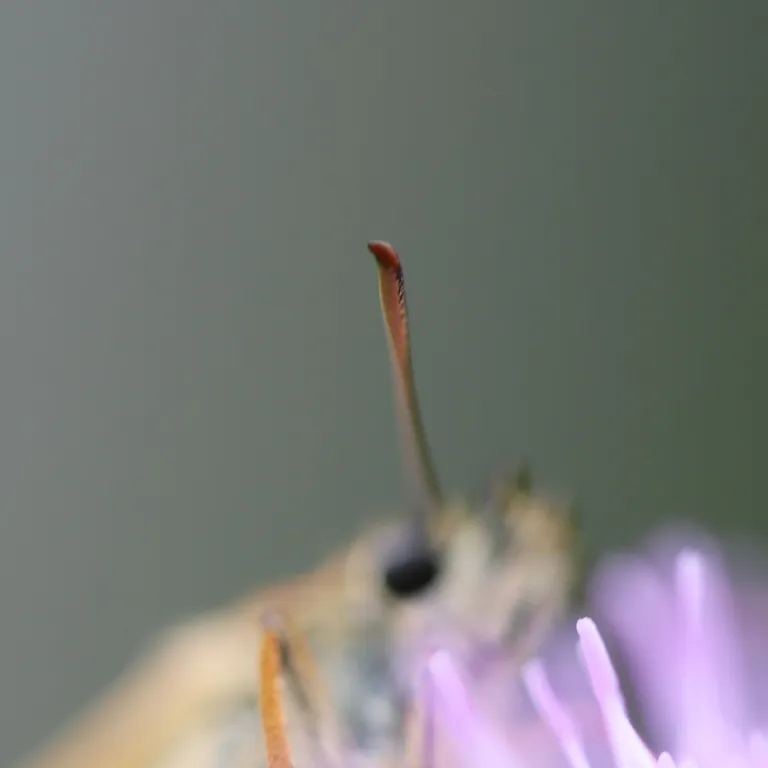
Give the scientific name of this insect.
Thymelicus sylvestris
